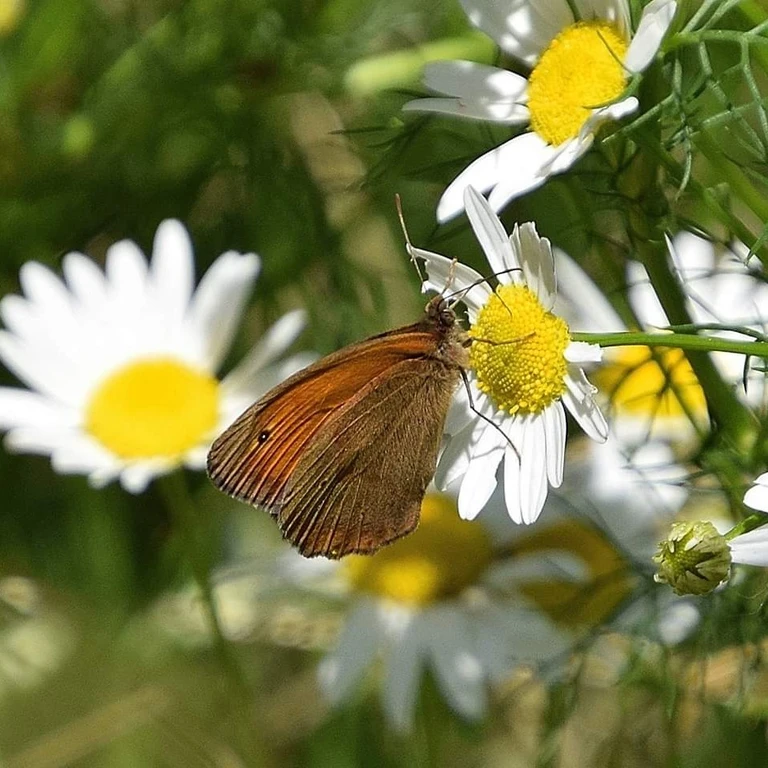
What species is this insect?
Maniola jurtina
